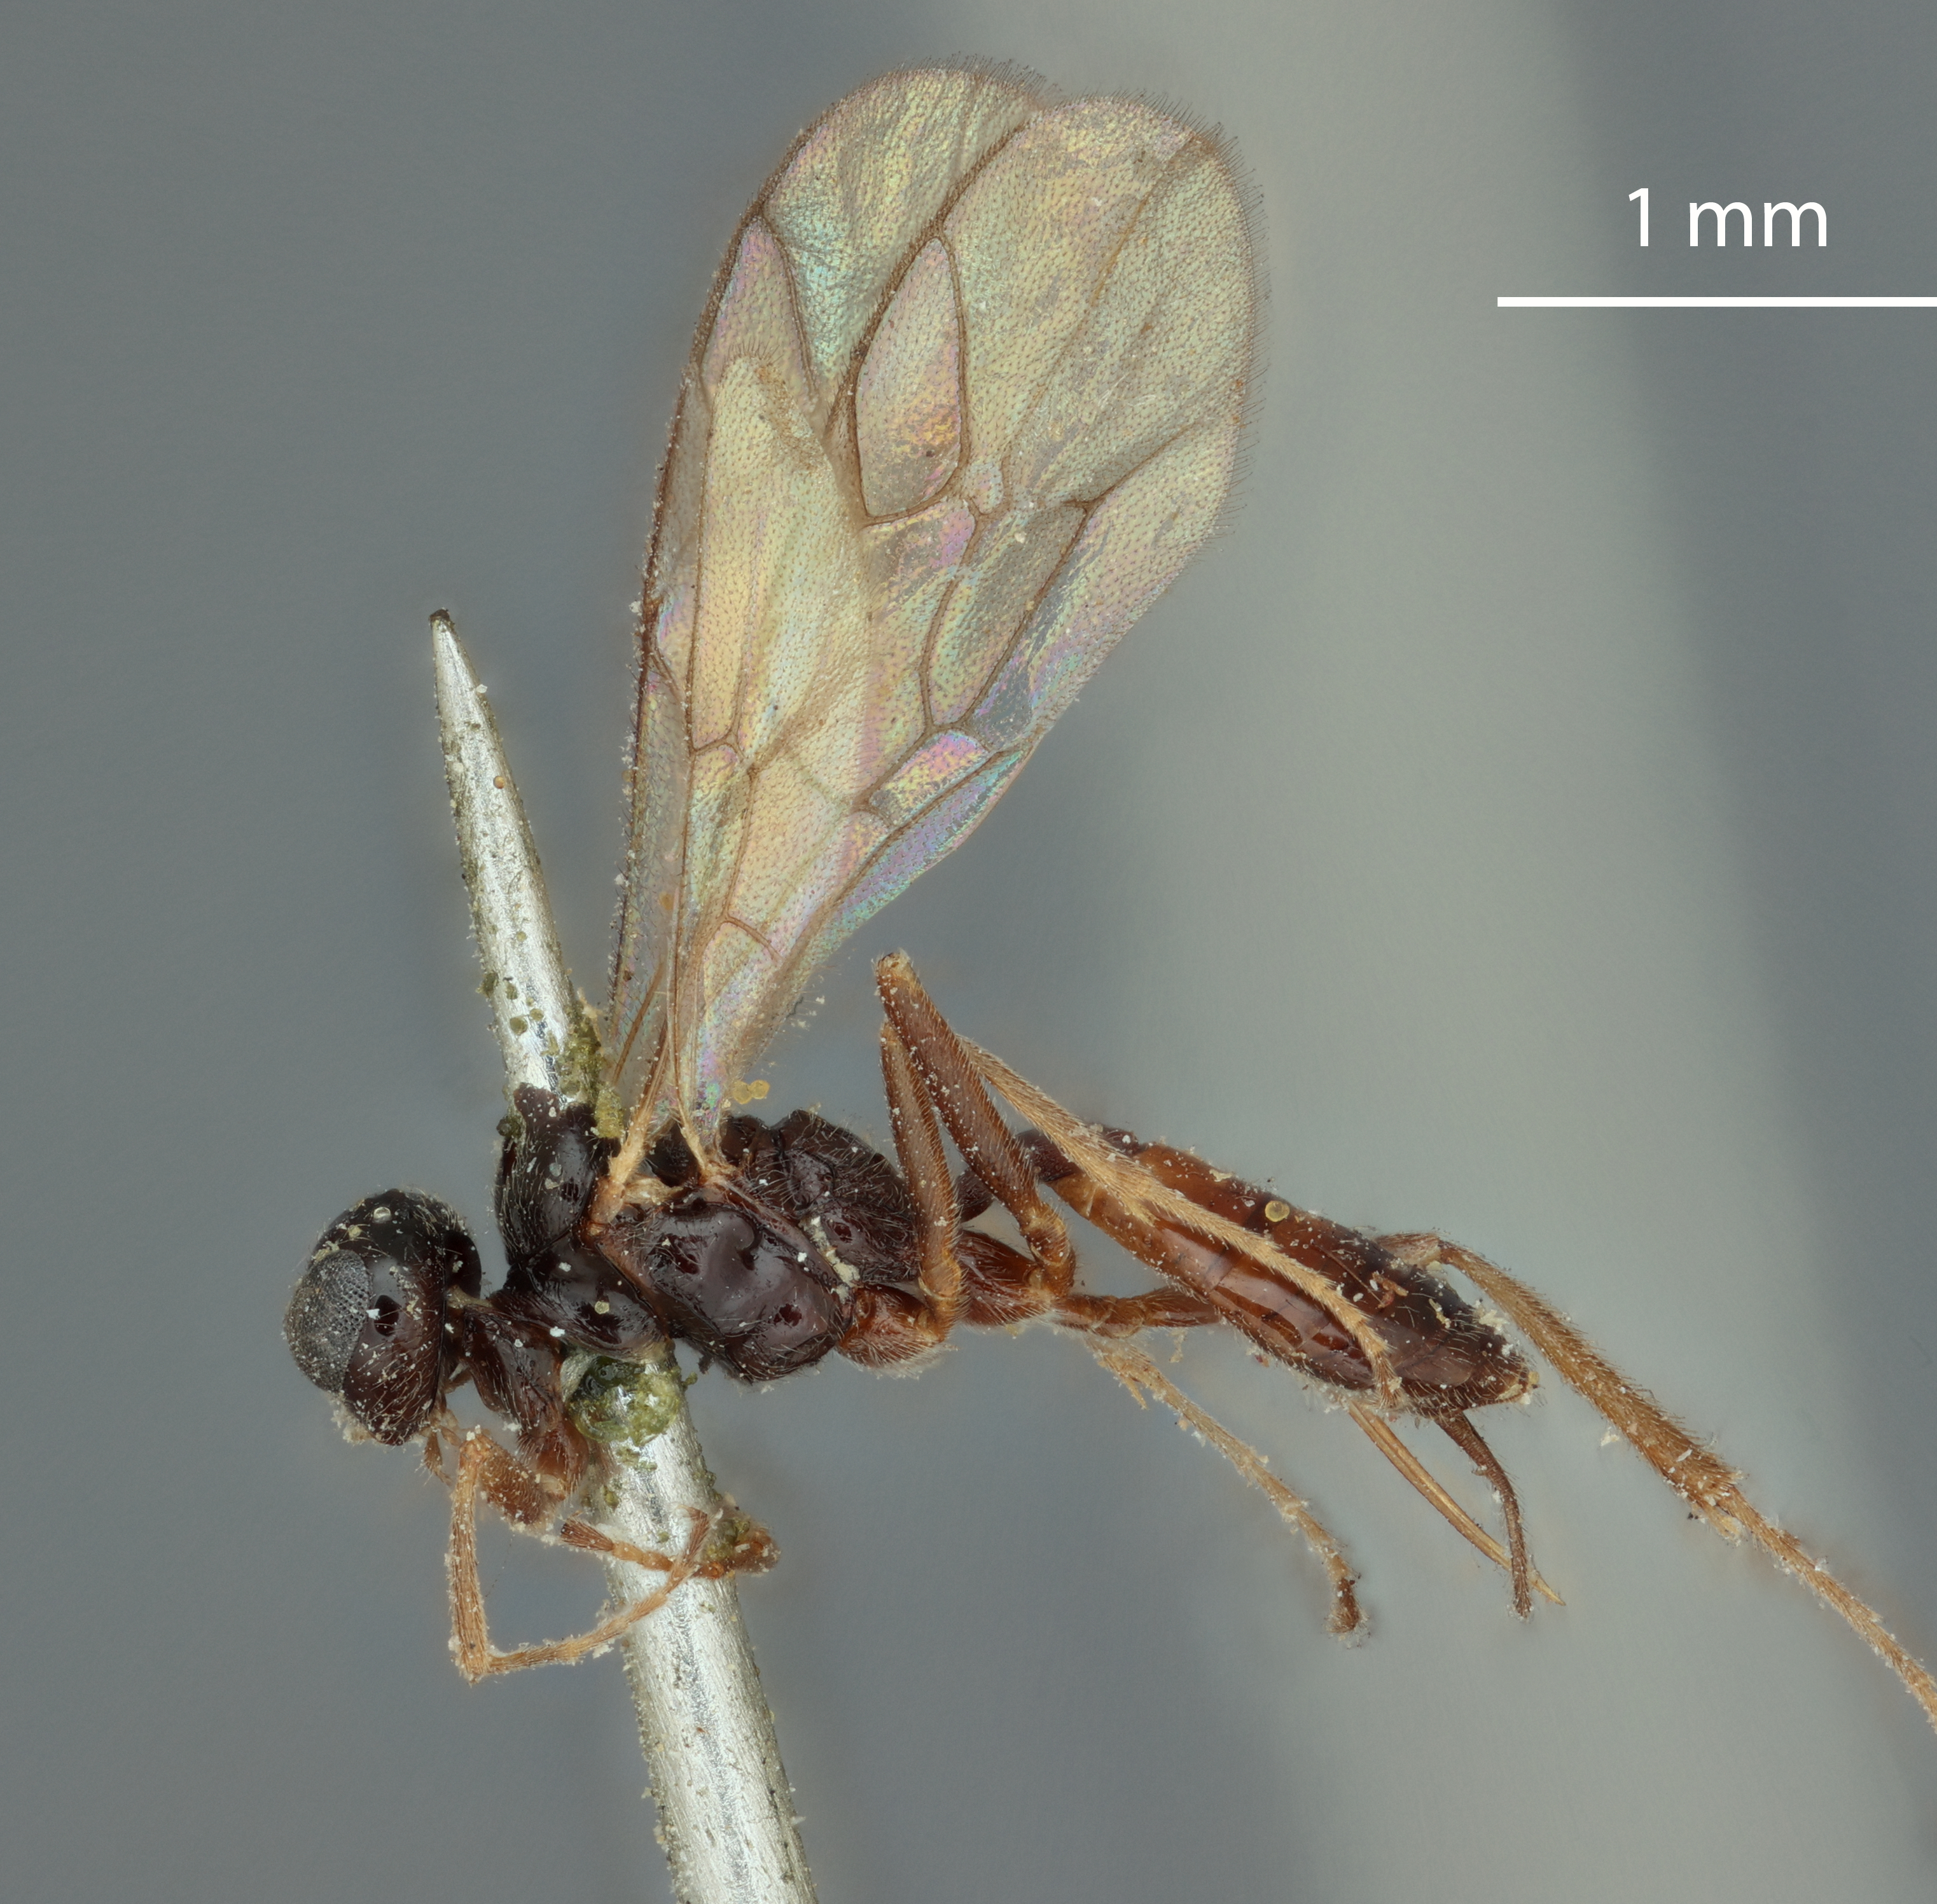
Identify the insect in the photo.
Acrolyta karlukensis
